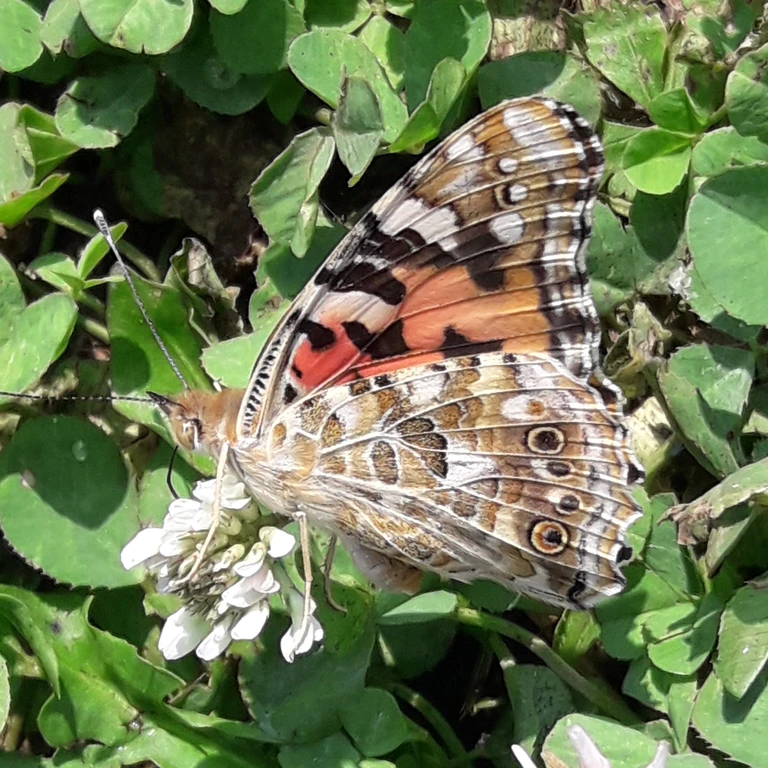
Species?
Vanessa cardui
